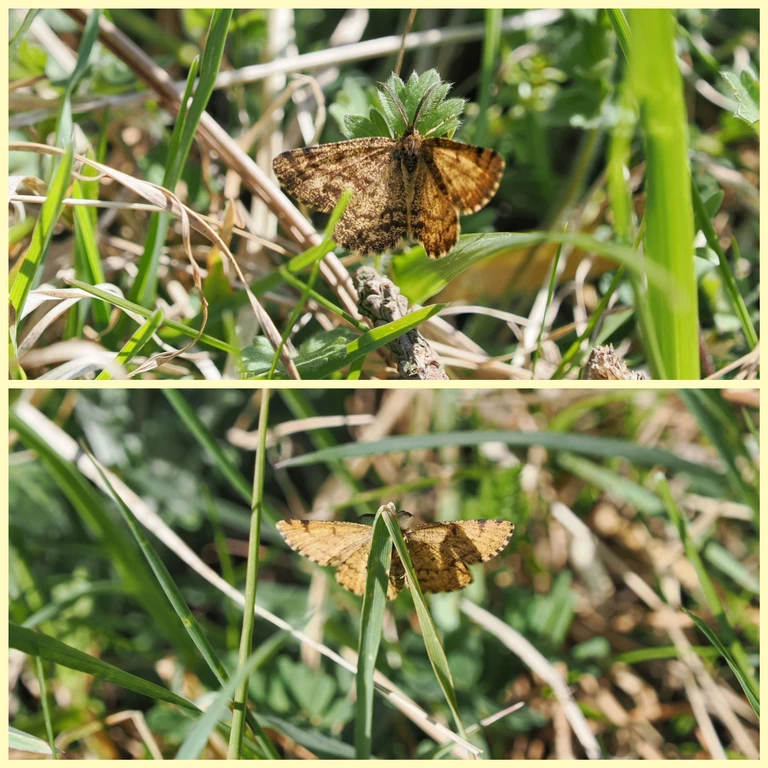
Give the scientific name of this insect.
Ematurga atomaria
